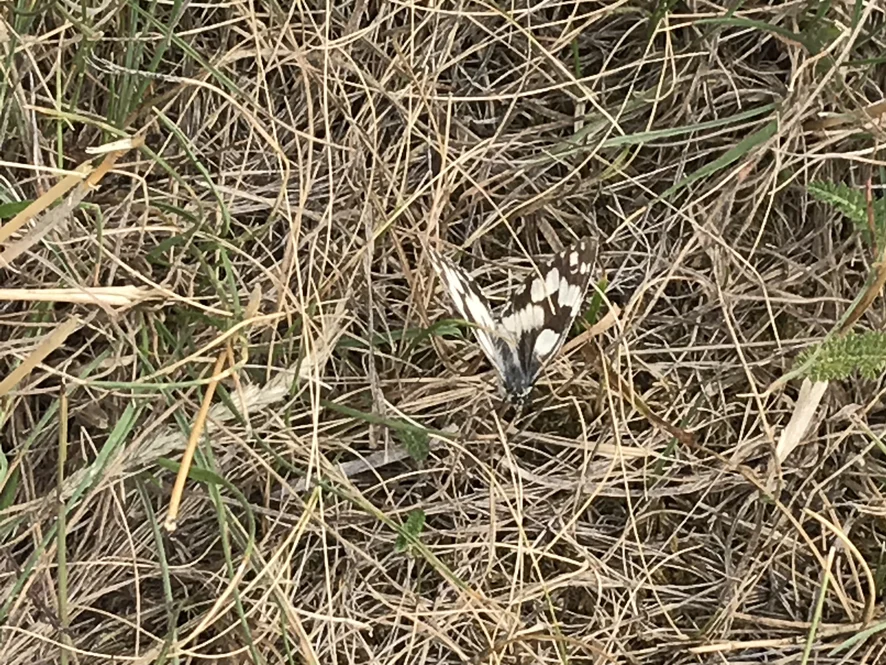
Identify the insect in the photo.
Melanargia galathea
